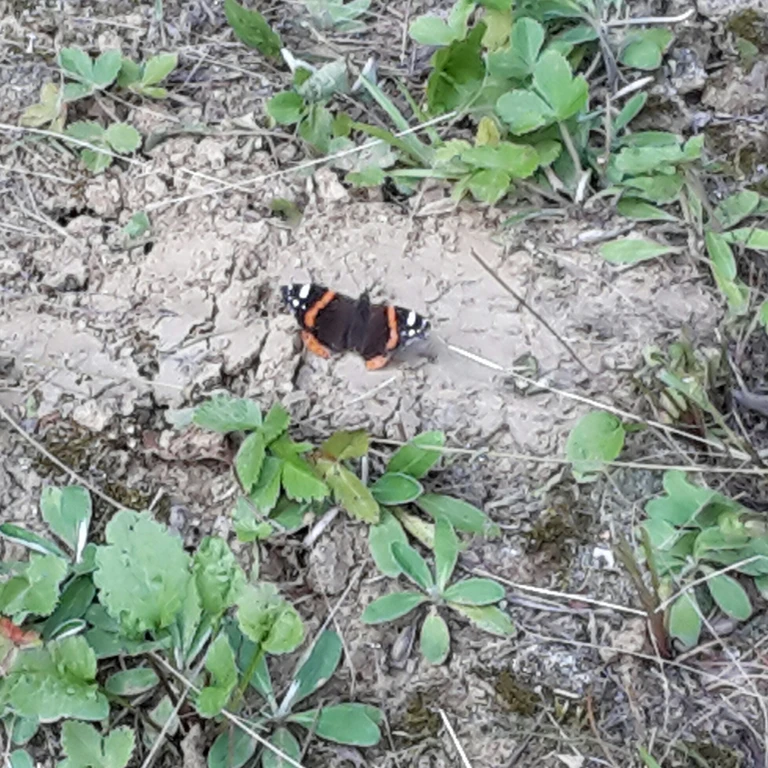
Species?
Vanessa atalanta
